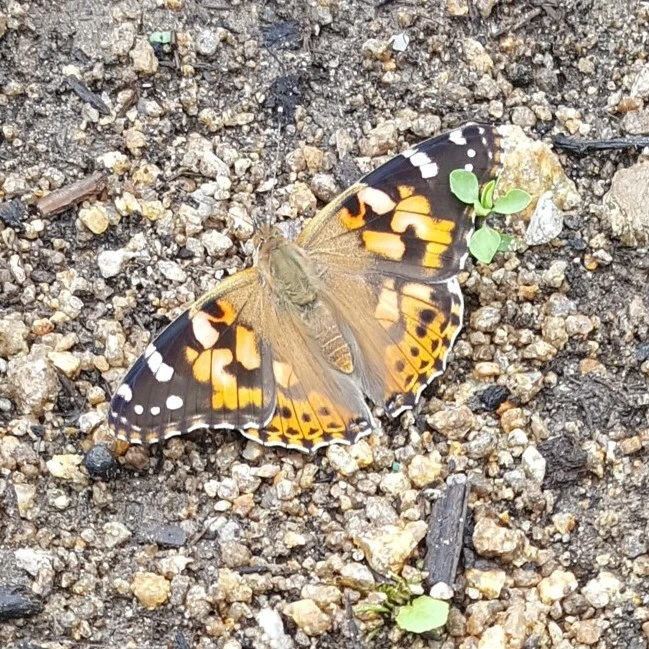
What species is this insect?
Vanessa cardui
